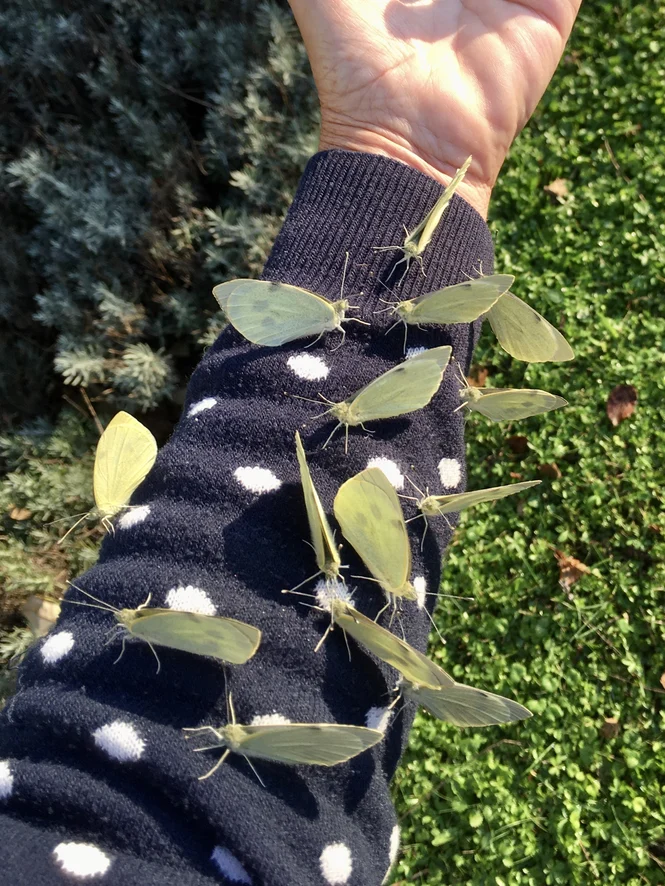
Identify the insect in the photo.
Pieris brassicae
